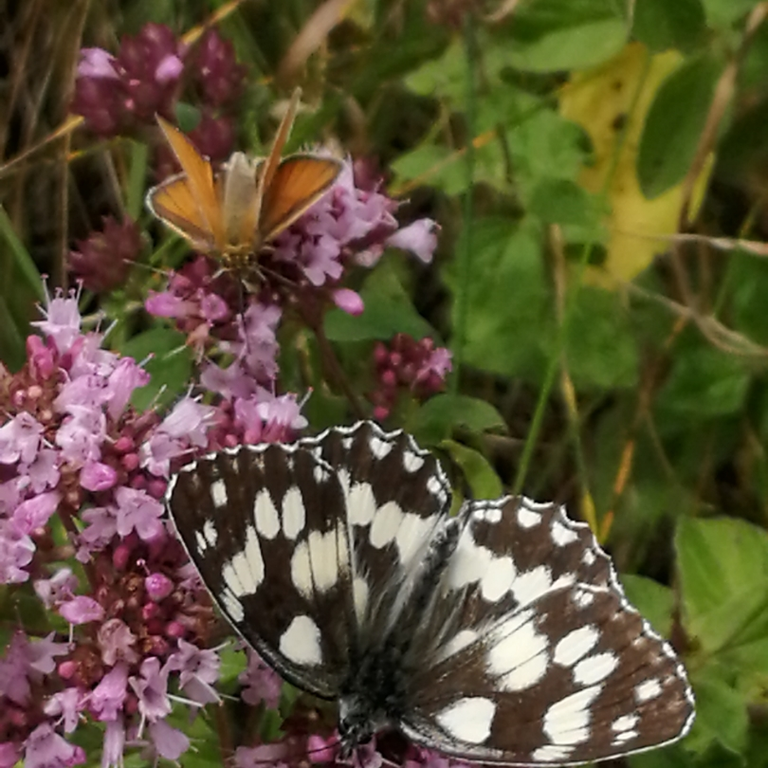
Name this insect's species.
Melanargia galathea
